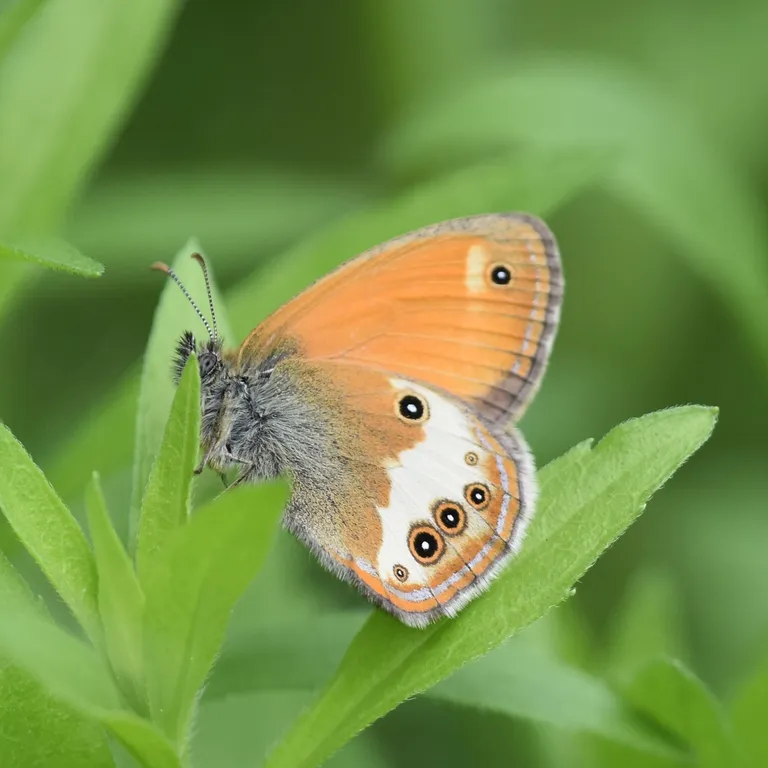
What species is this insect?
Coenonympha arcania
